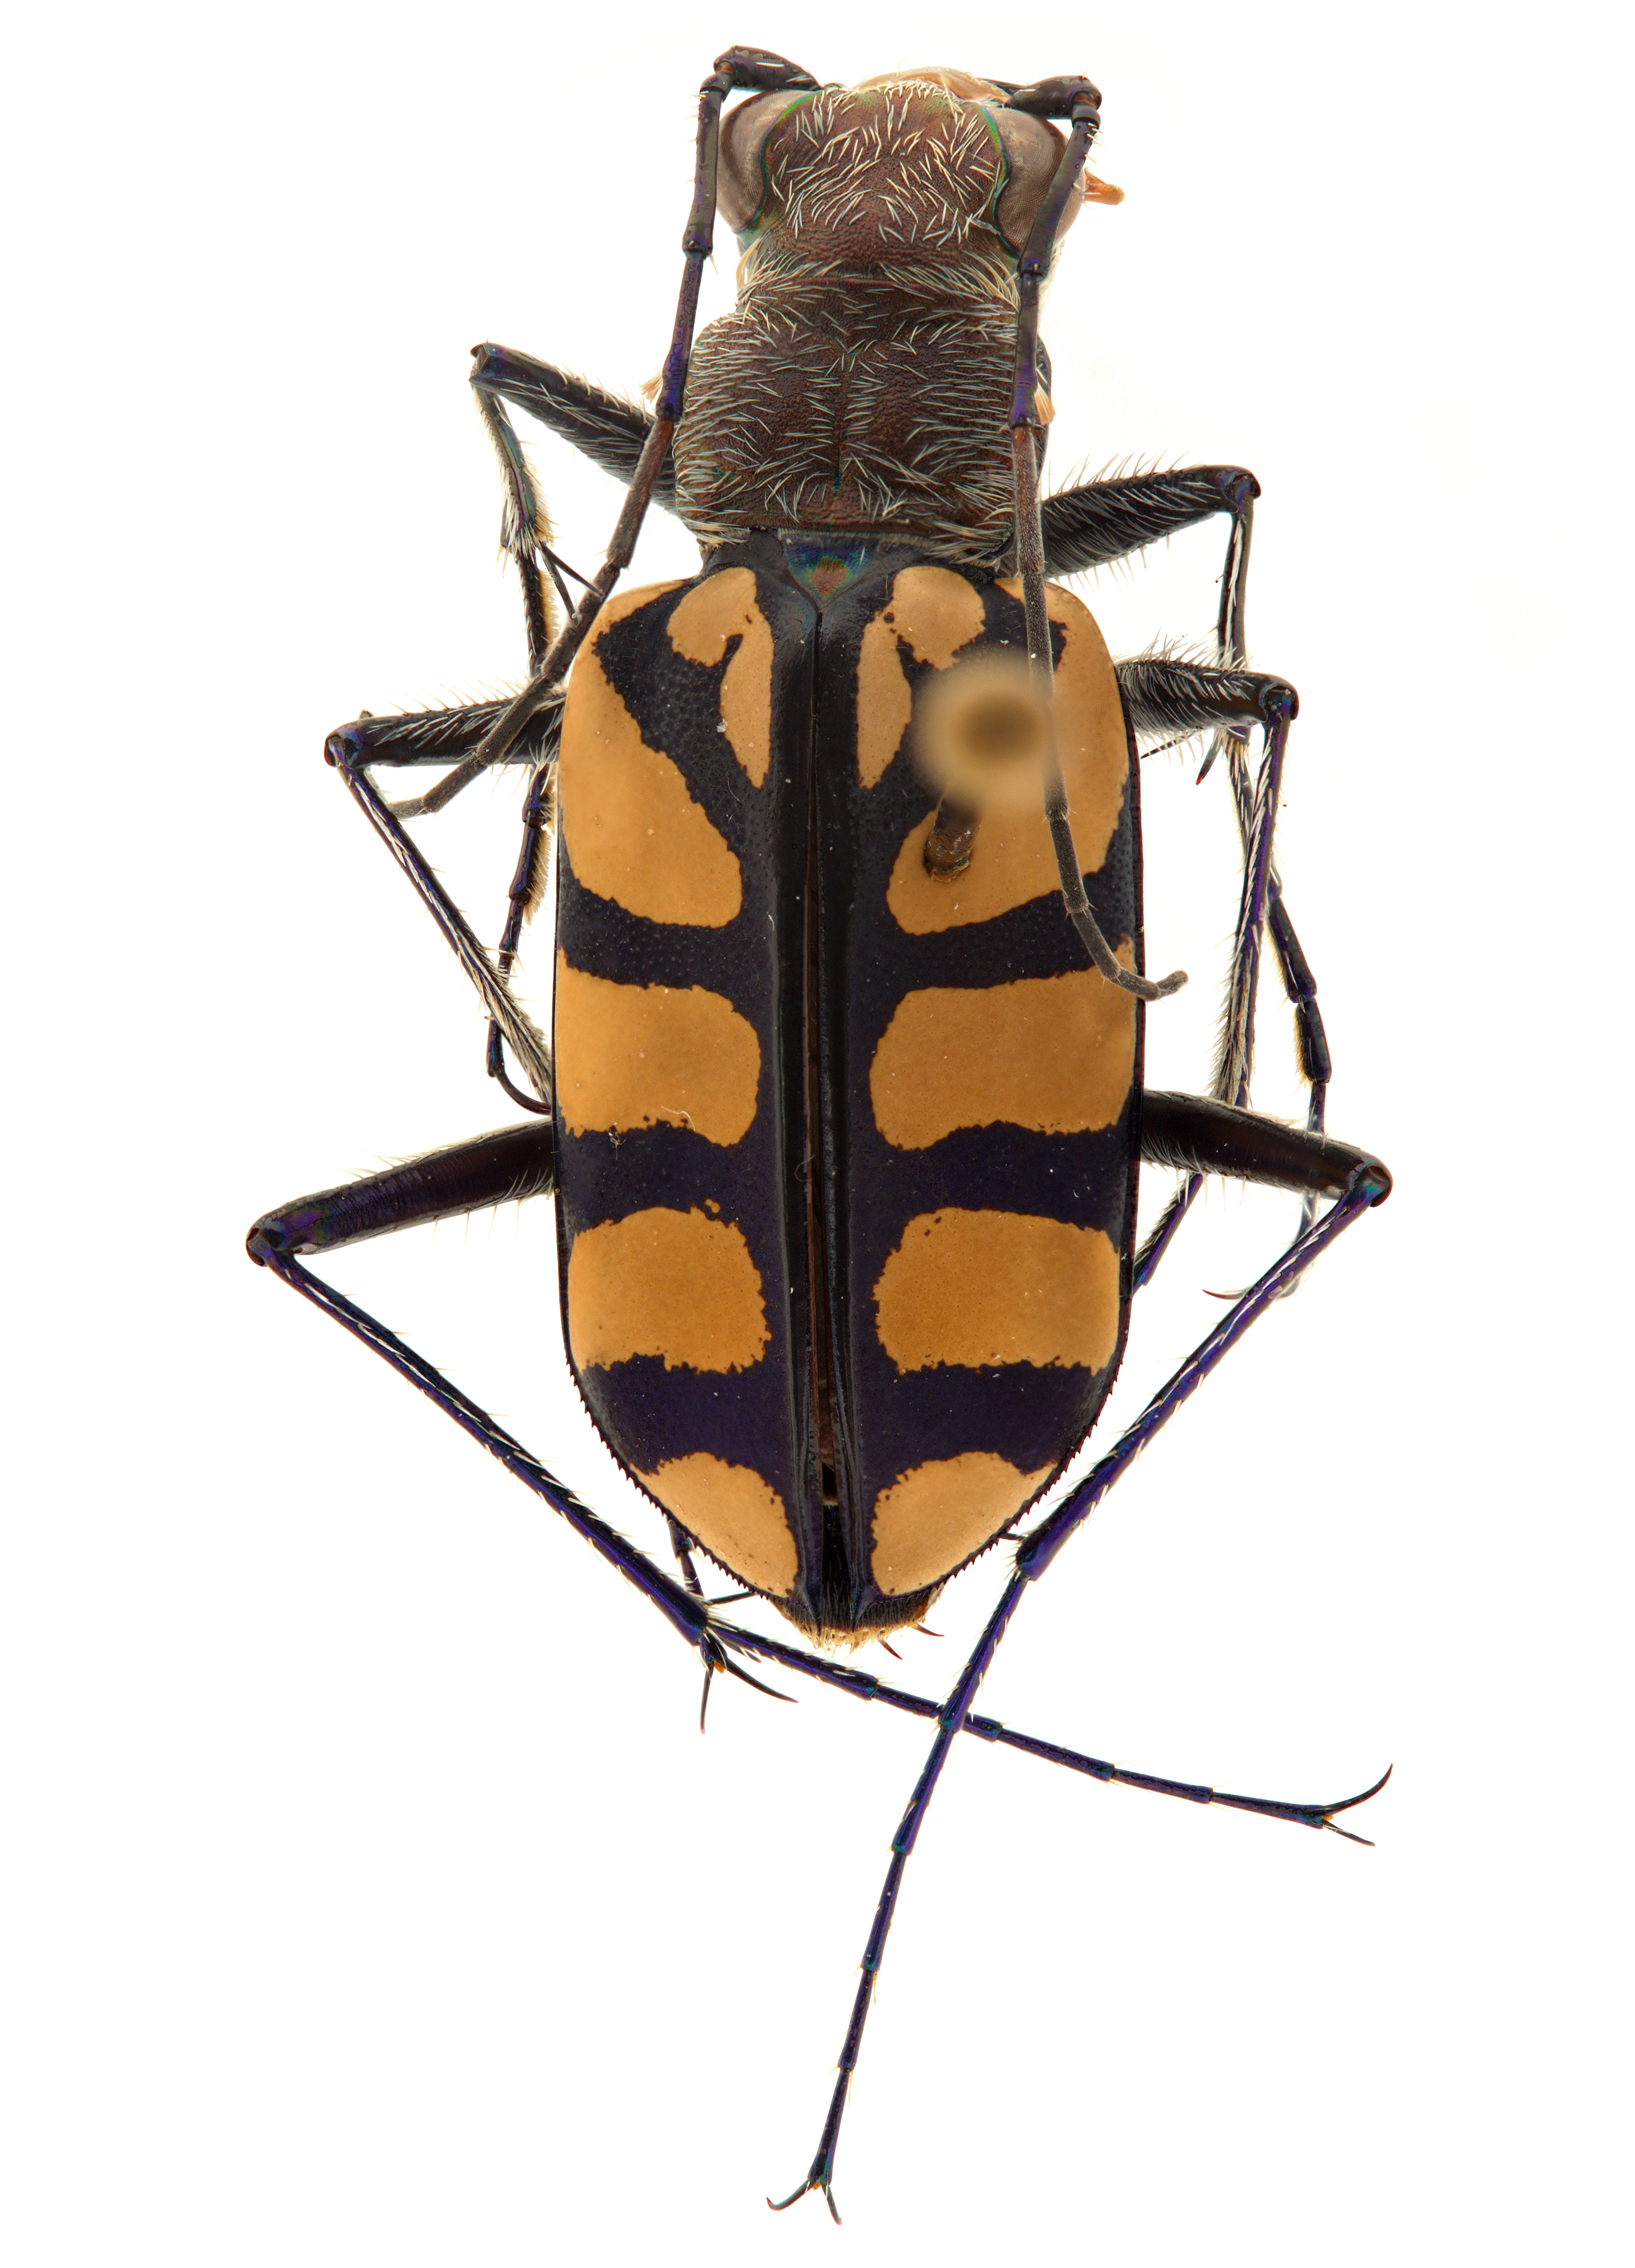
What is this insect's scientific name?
Chaetodera regalis
